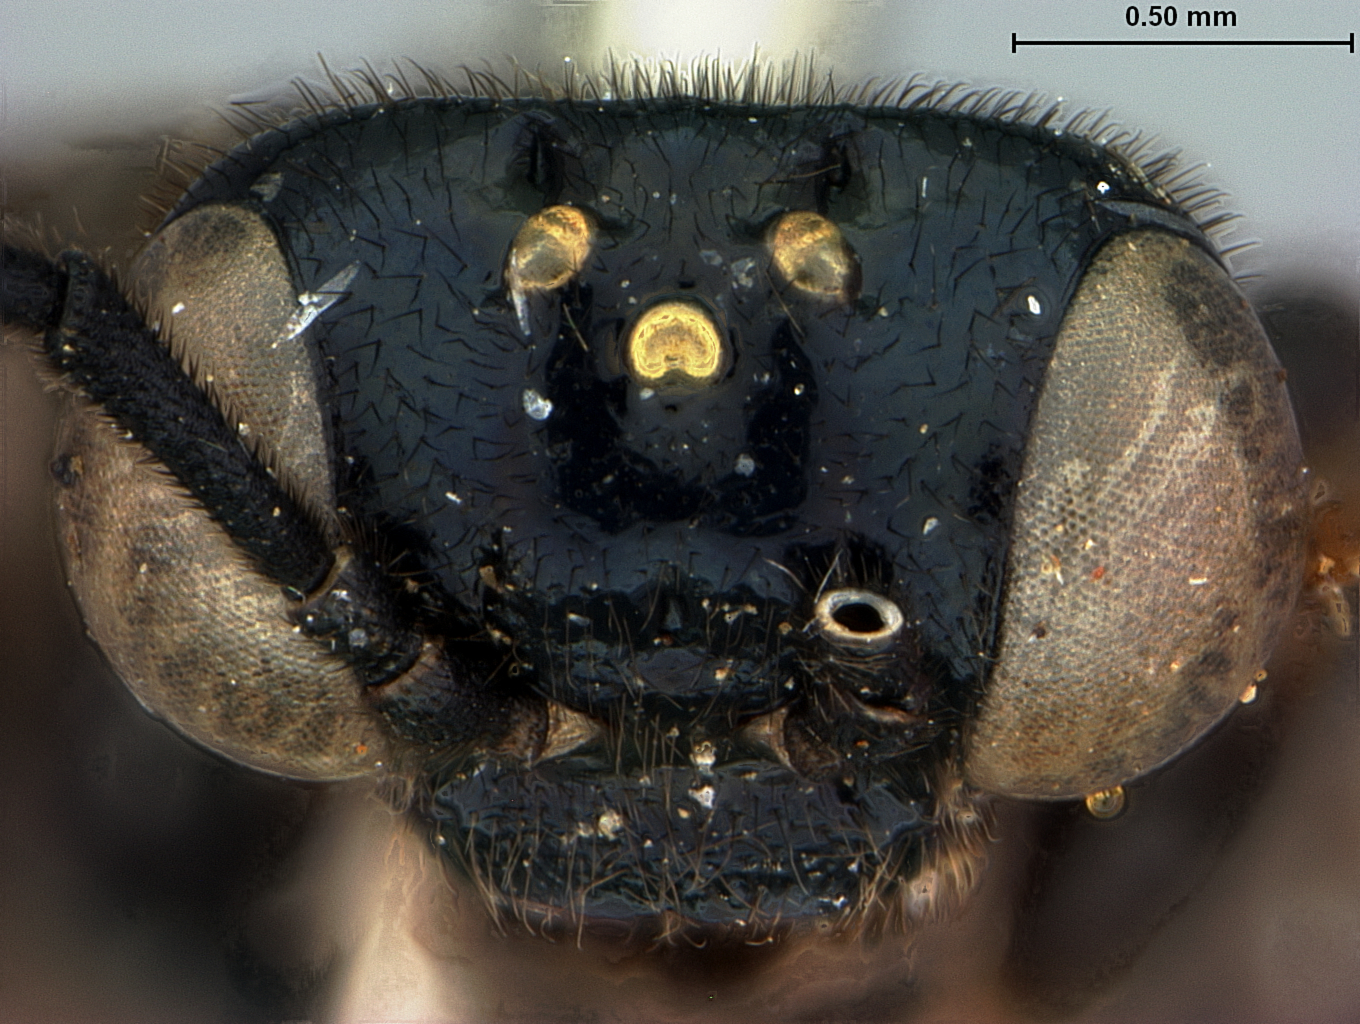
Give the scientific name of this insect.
Eusunoxa lissofrons
